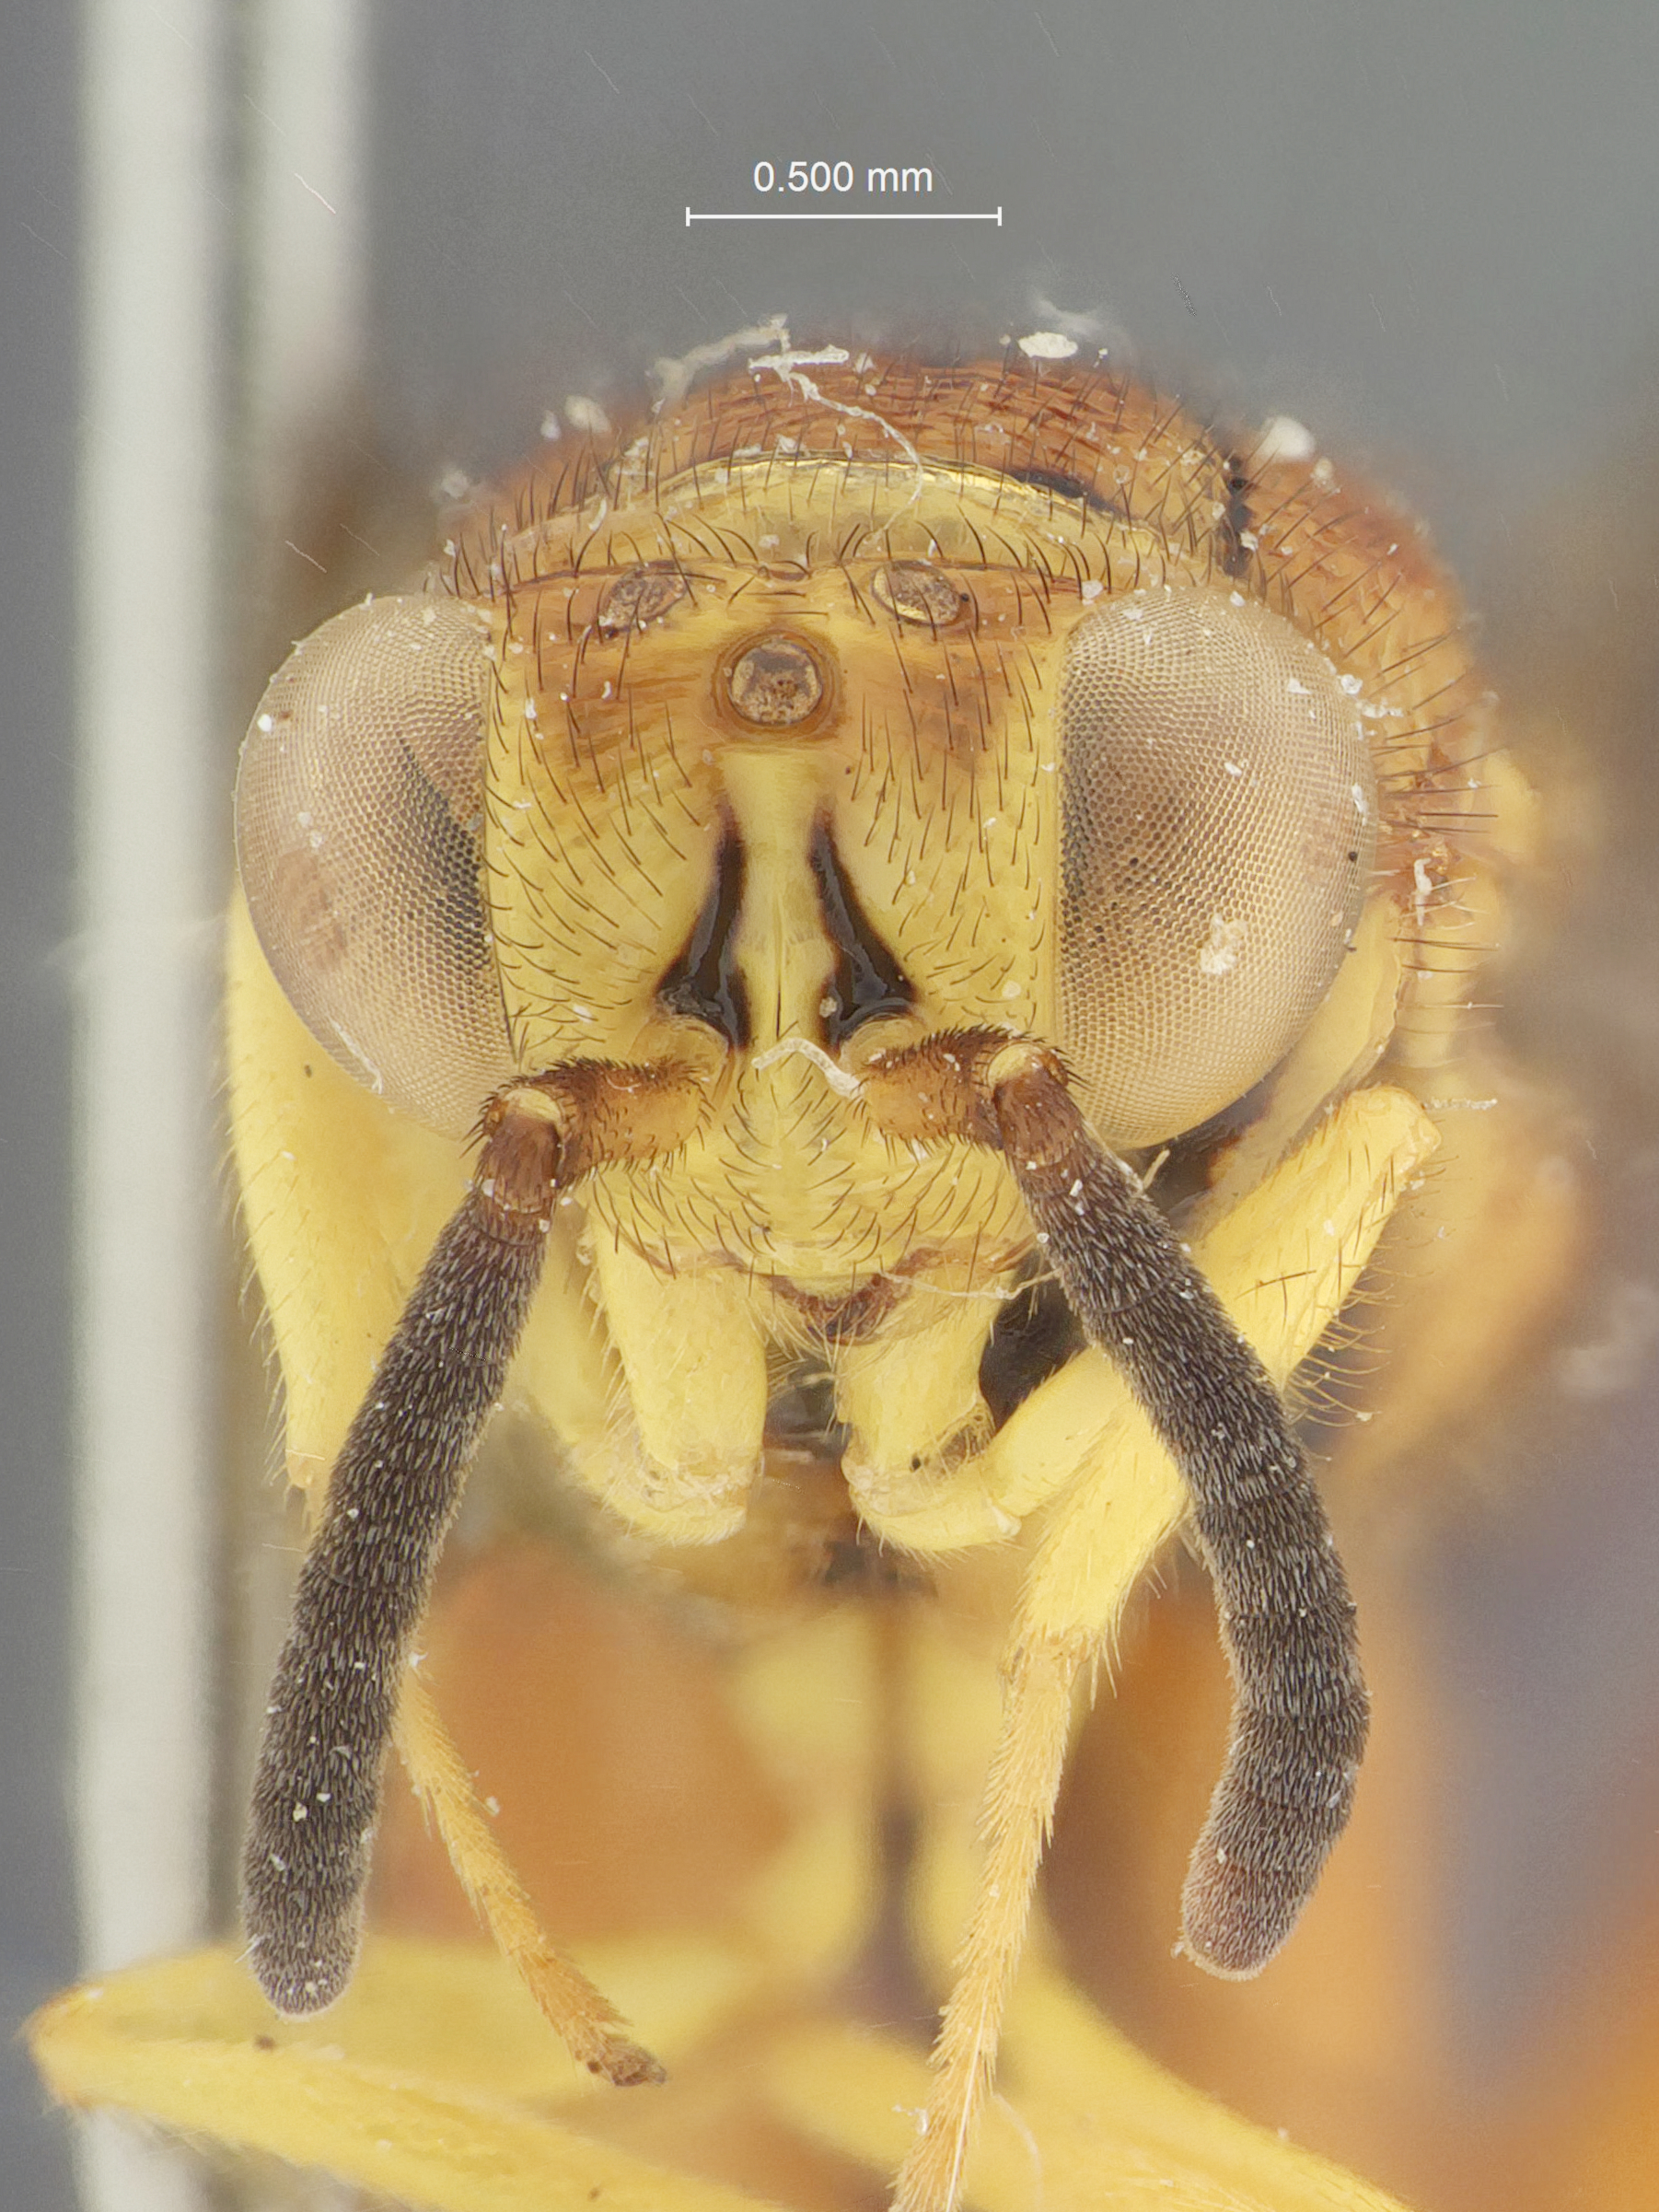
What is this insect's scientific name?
Conura pilosipartis
